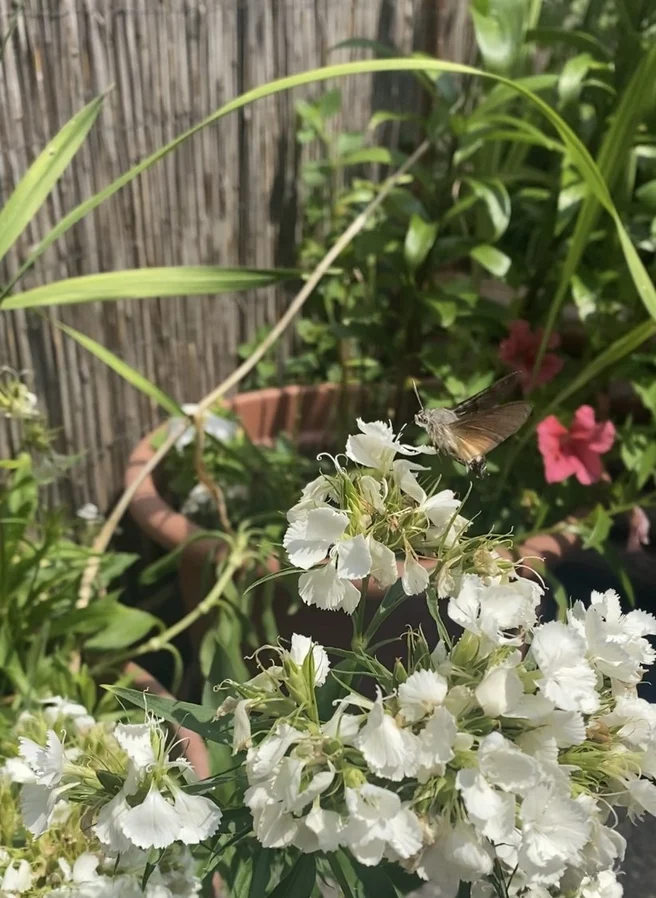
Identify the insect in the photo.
Macroglossum stellatarum
